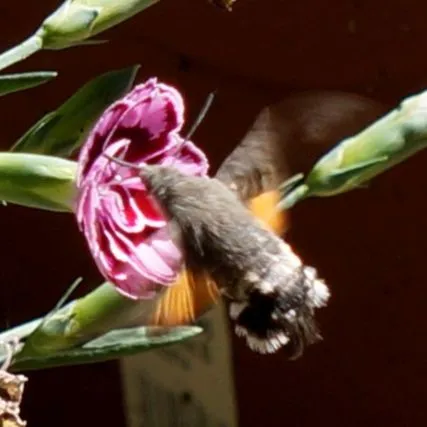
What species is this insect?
Macroglossum stellatarum
